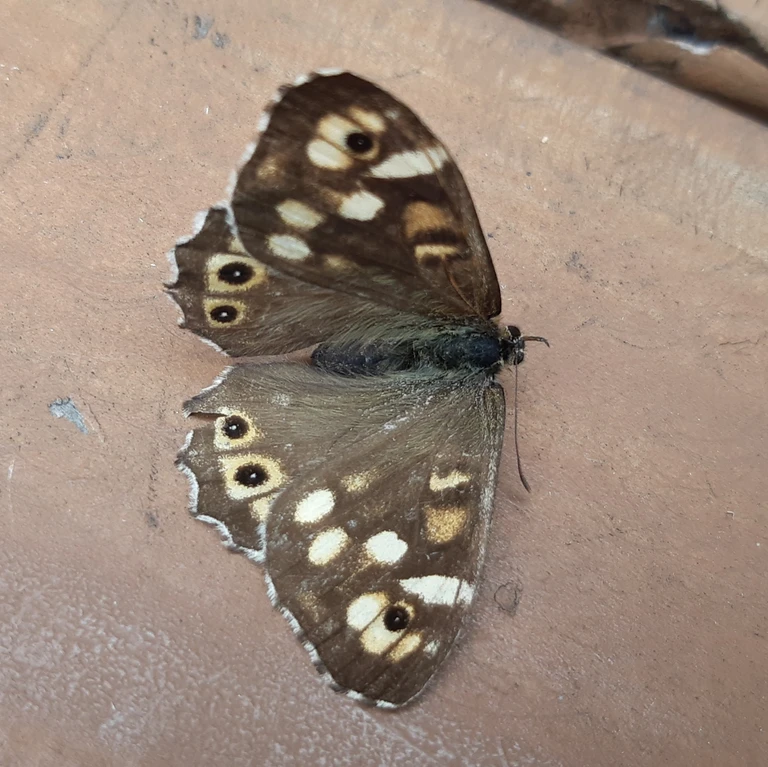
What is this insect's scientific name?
Pararge aegeria
